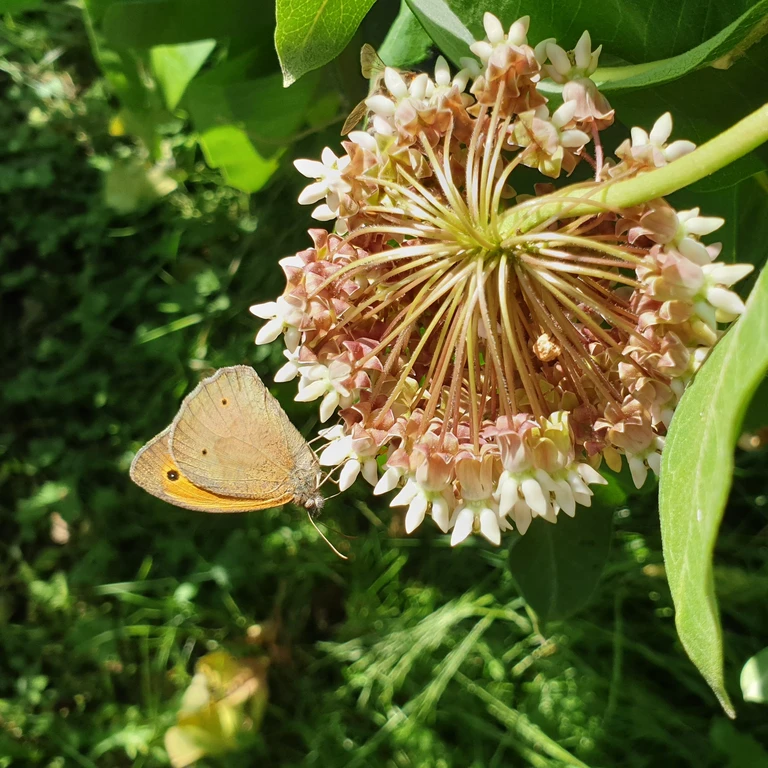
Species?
Maniola jurtina
